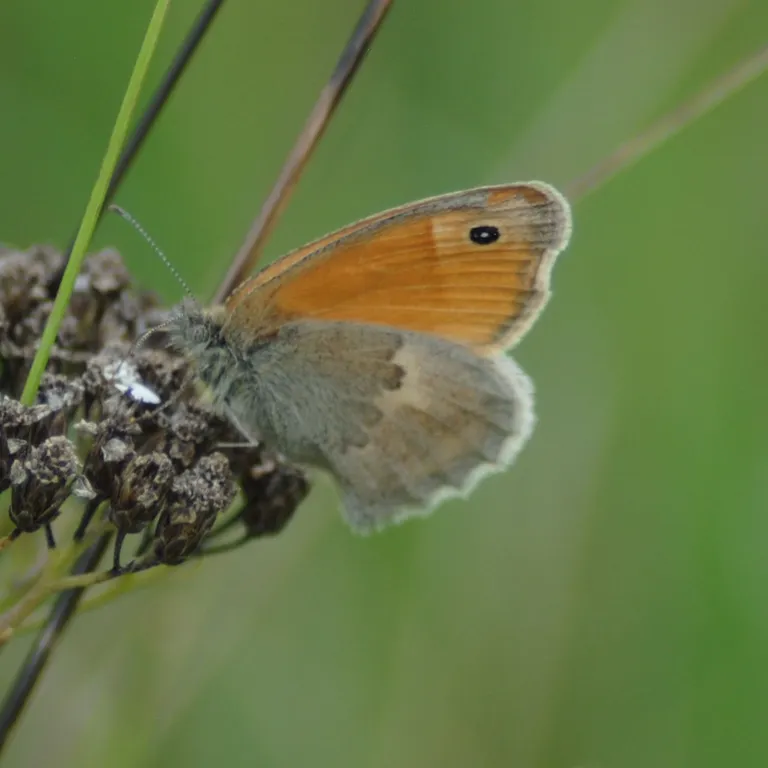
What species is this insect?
Coenonympha pamphilus
